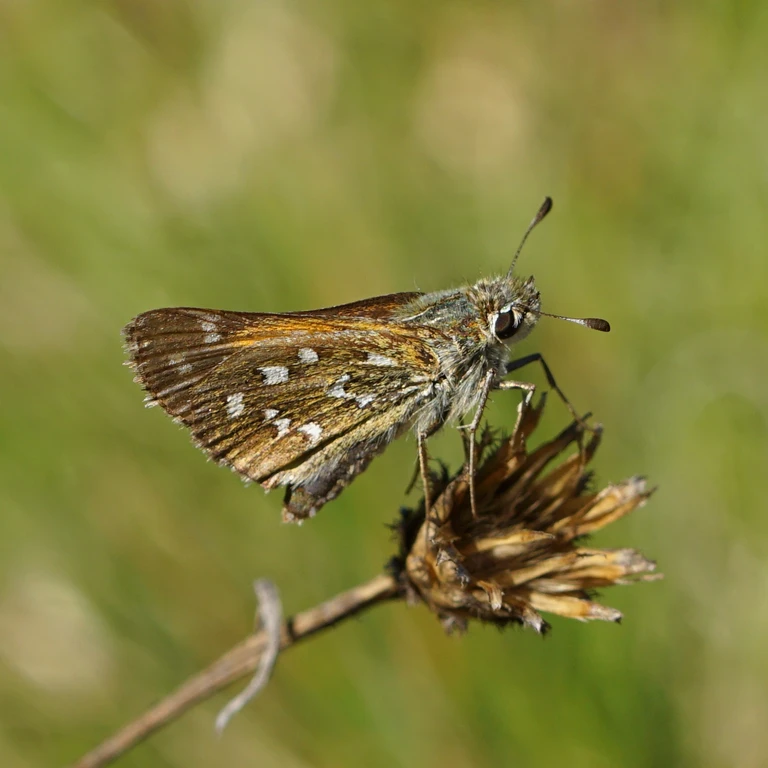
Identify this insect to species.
Hesperia comma
